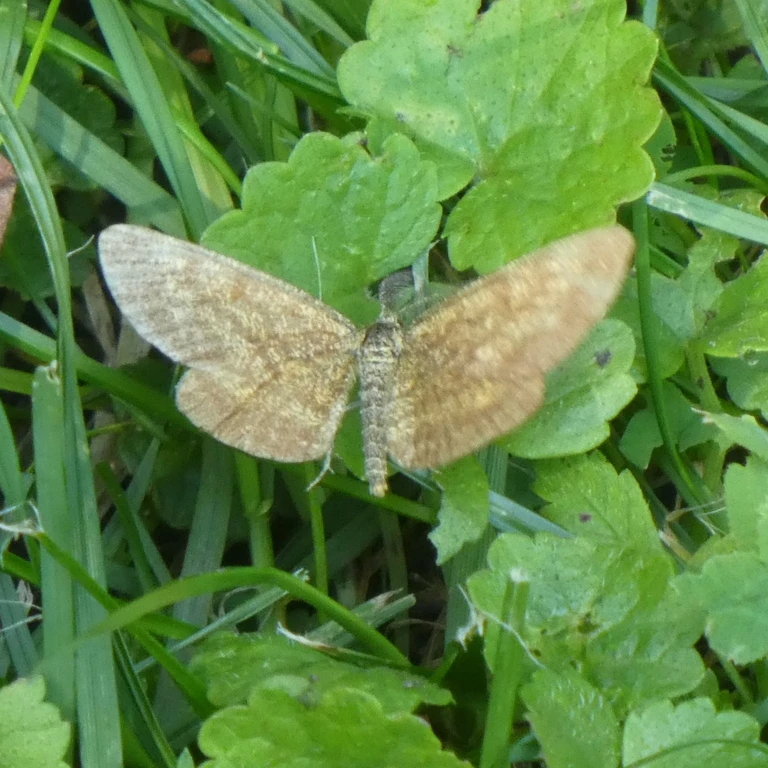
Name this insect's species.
Ematurga atomaria
